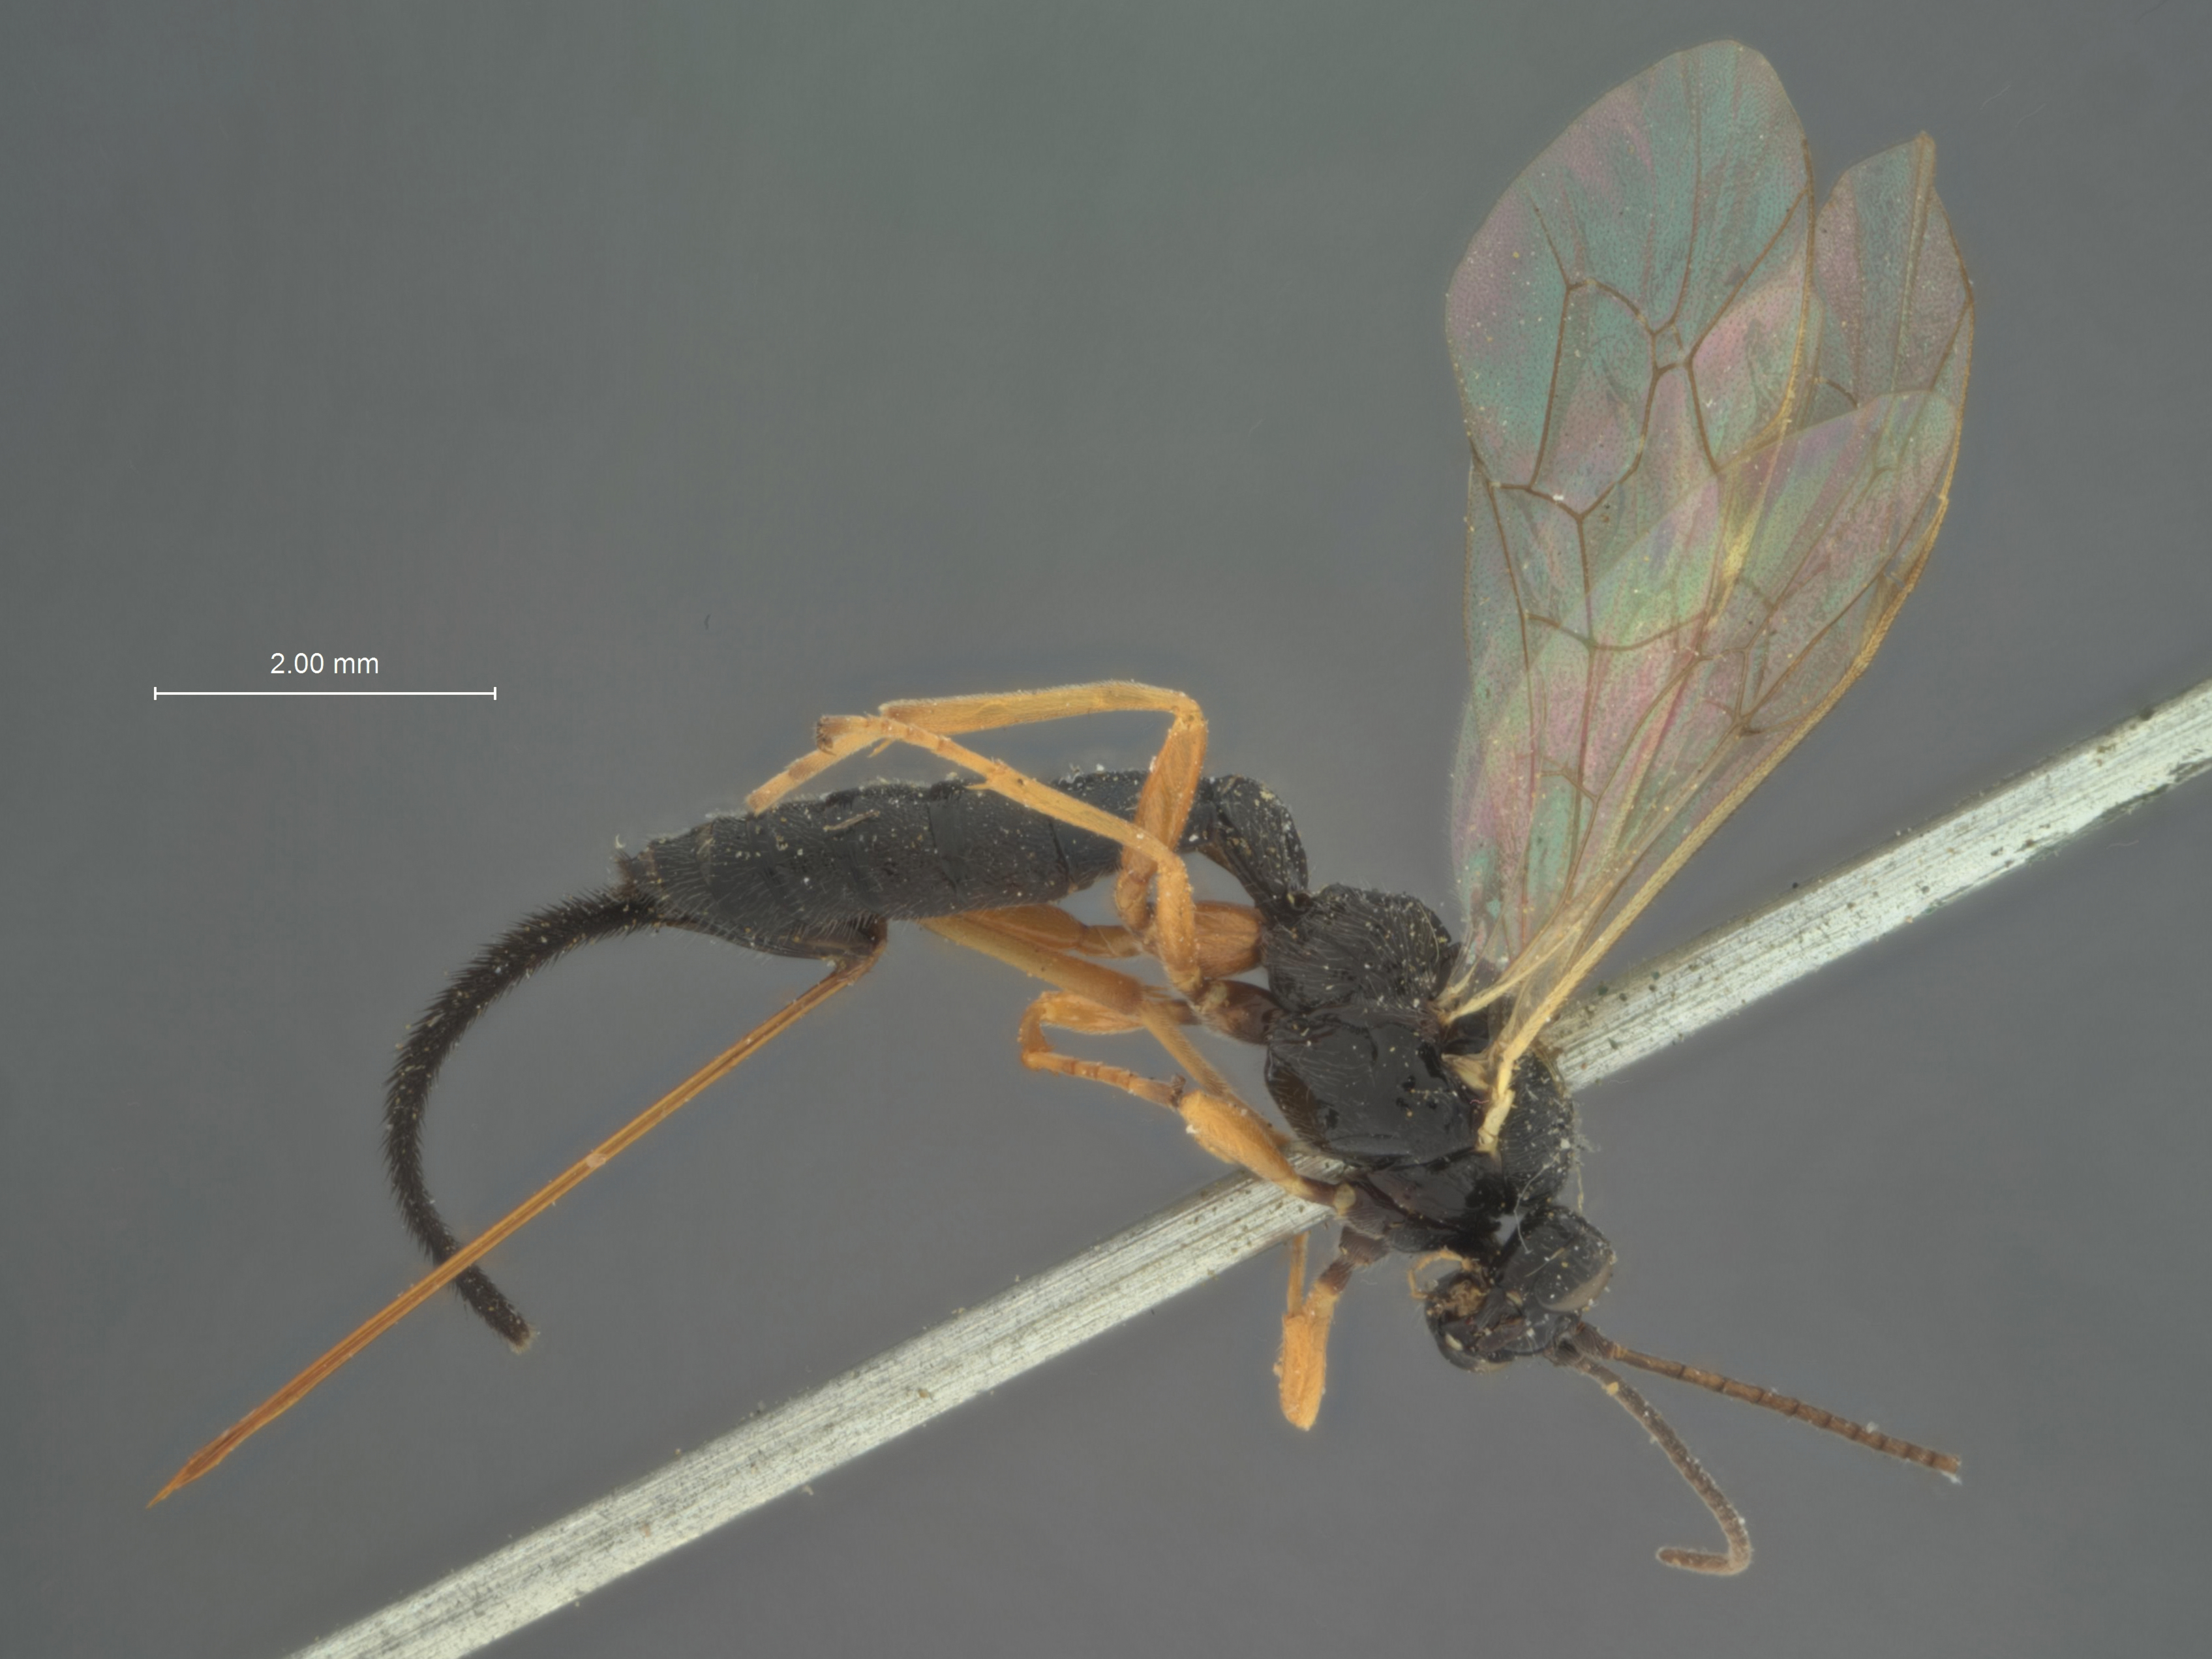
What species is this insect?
Epiurus bicoloripes
